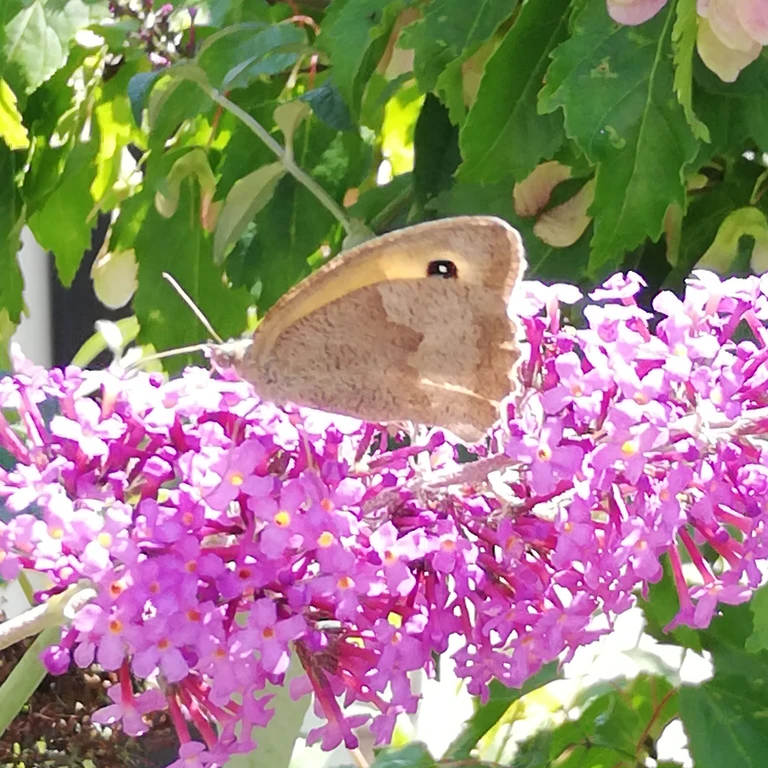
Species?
Maniola jurtina
